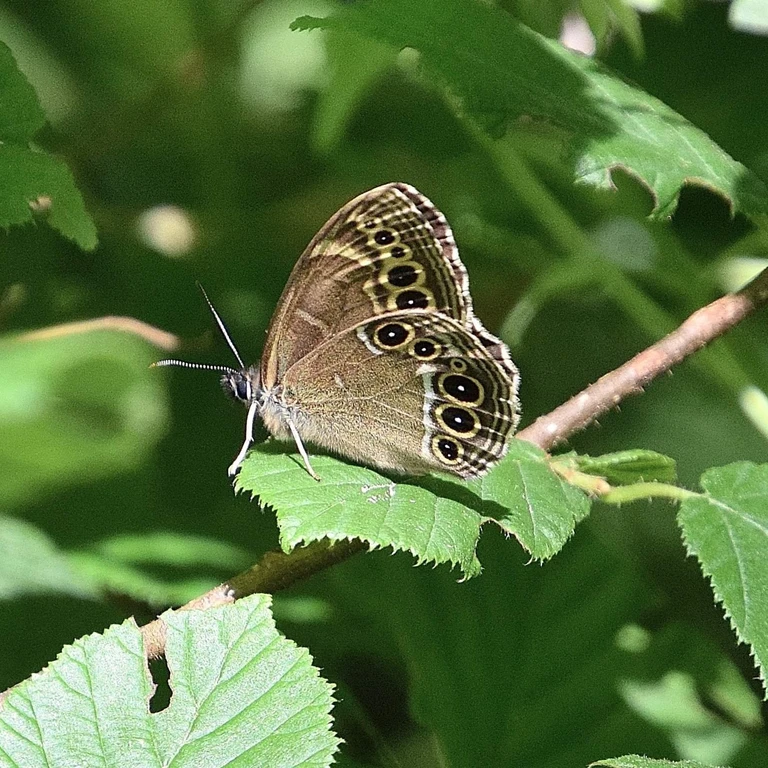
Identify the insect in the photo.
Lopinga achine (also Pararge achine)
